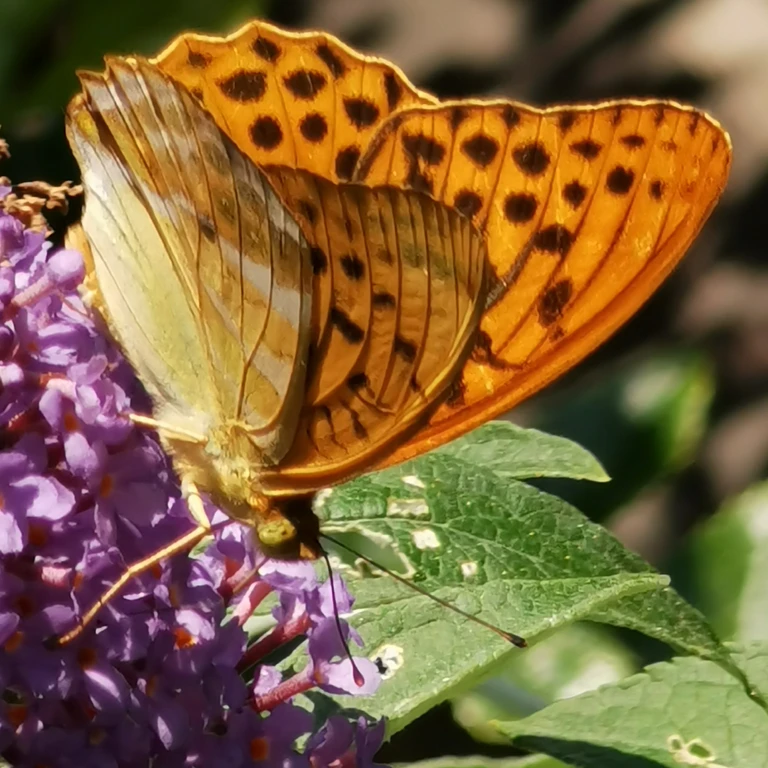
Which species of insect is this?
Argynnis paphia
